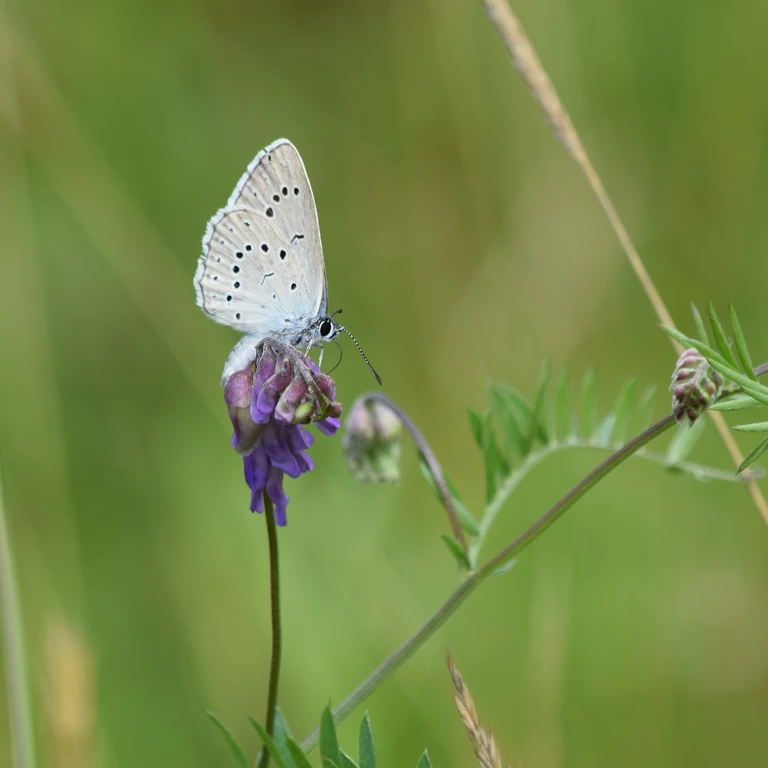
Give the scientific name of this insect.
Phengaris teleius
